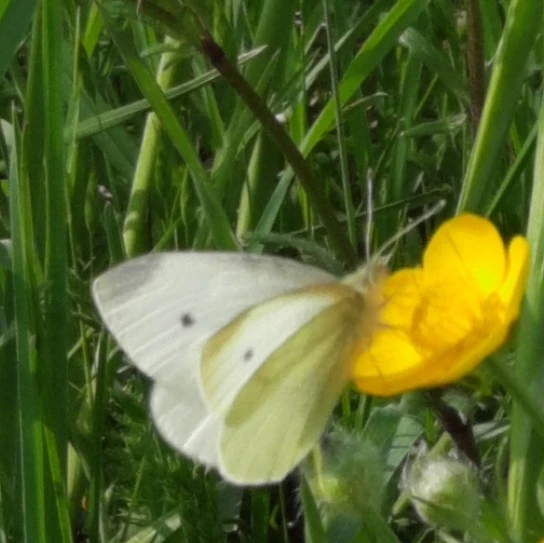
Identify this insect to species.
Pieris rapae
